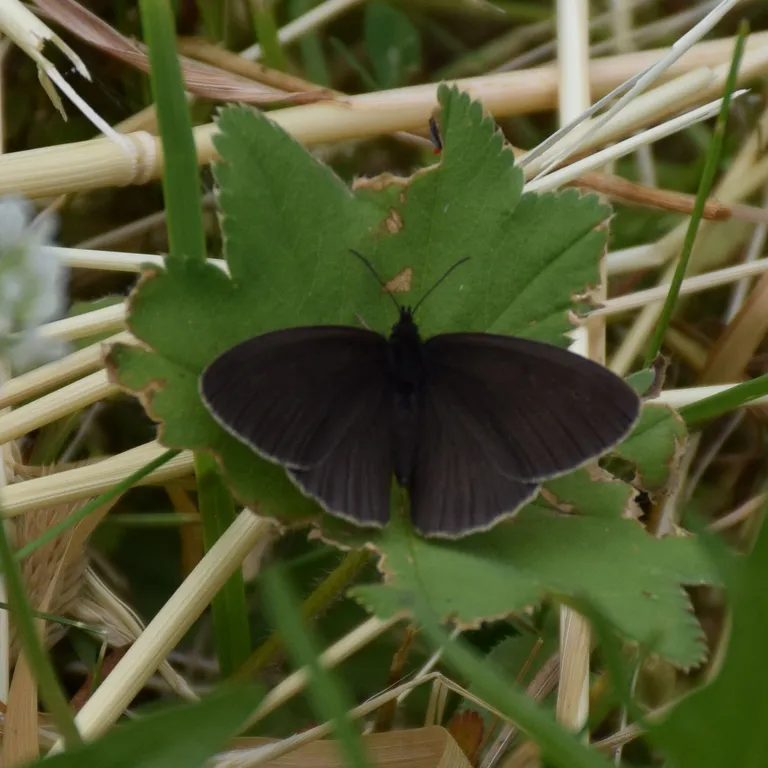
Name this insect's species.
Aphantopus hyperantus
